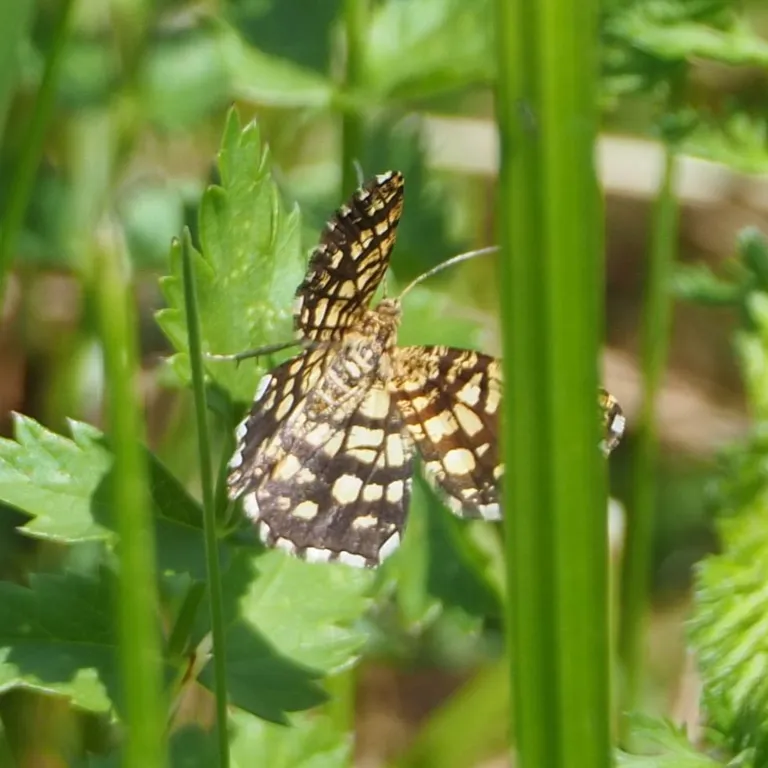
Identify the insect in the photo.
Chiasmia clathrata
